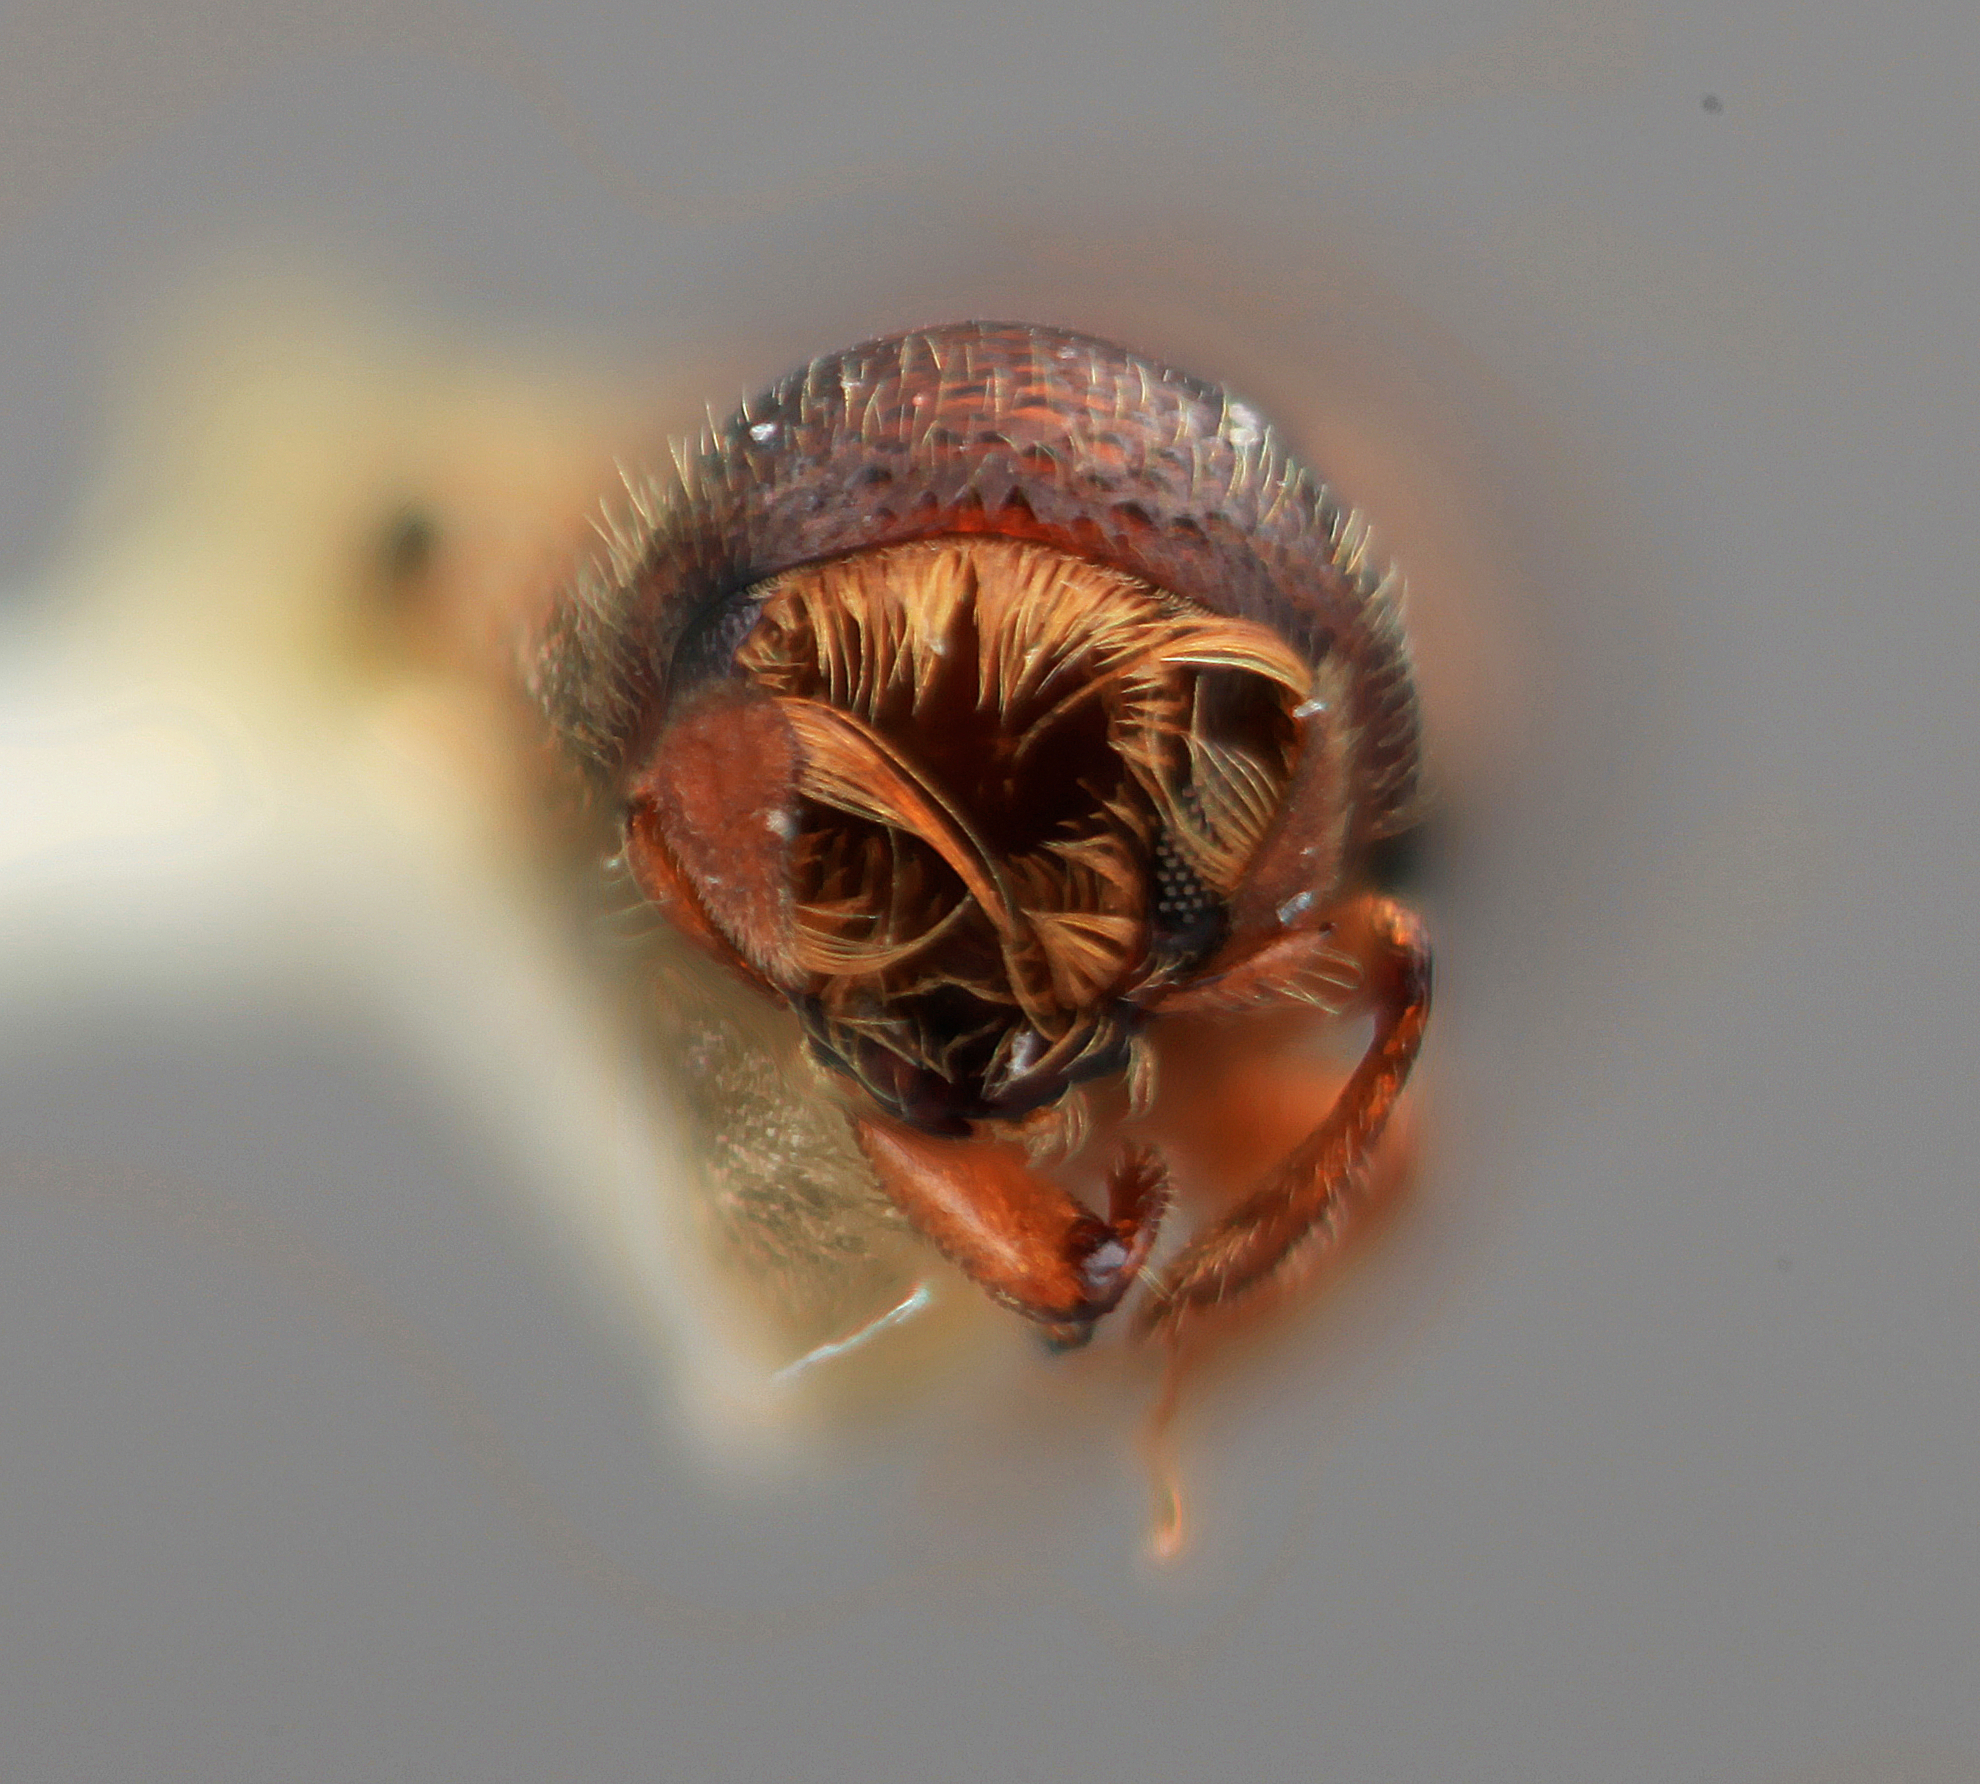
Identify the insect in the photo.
Corthylus andinus
